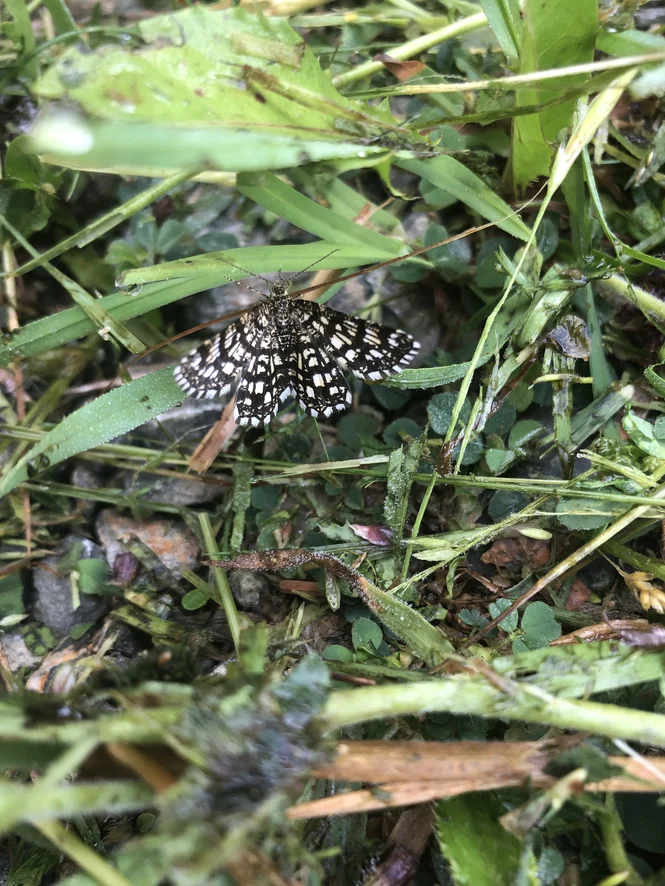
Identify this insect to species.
Chiasmia clathrata
